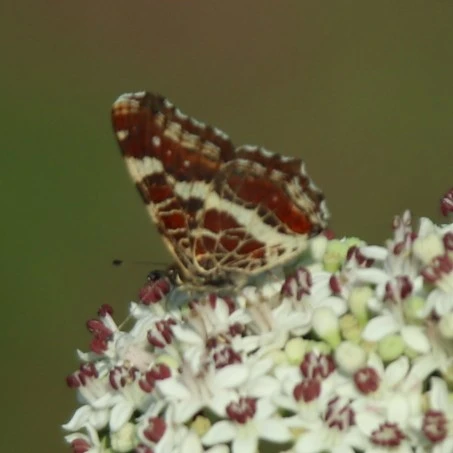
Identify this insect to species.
Araschnia levana
